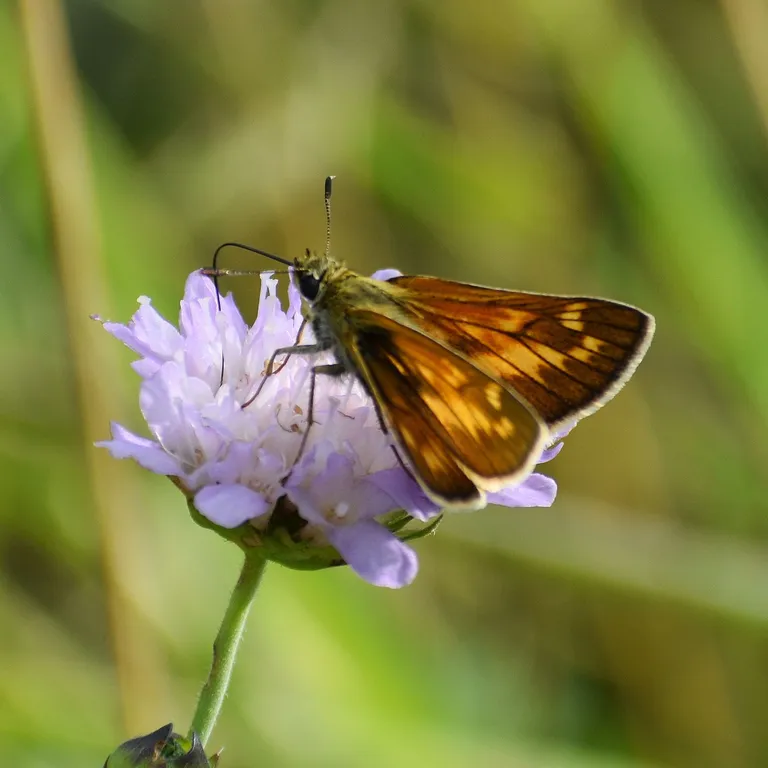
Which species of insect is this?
Ochlodes sylvanus (also Ochlodes venata)
